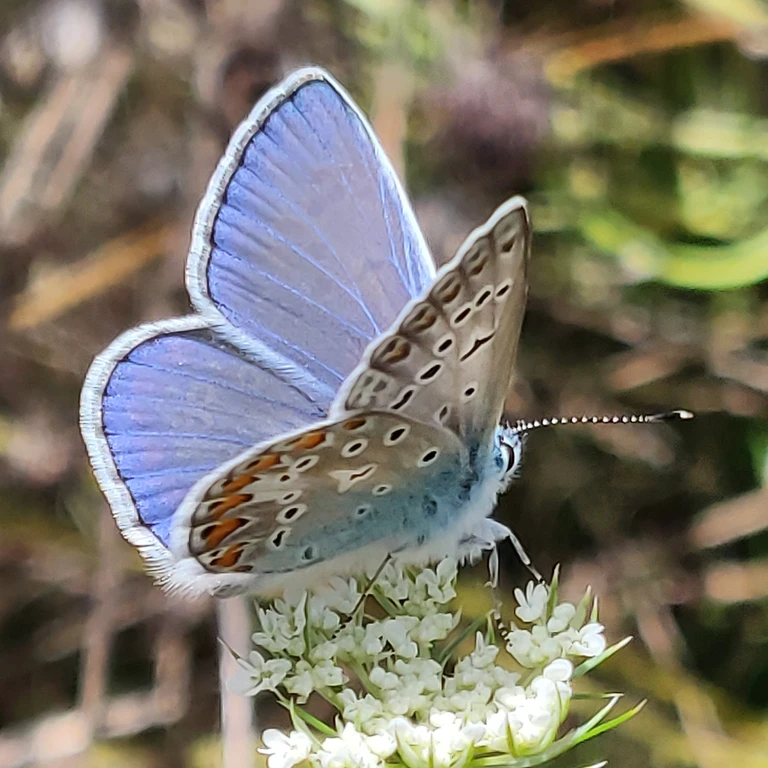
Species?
Polyommatus icarus
